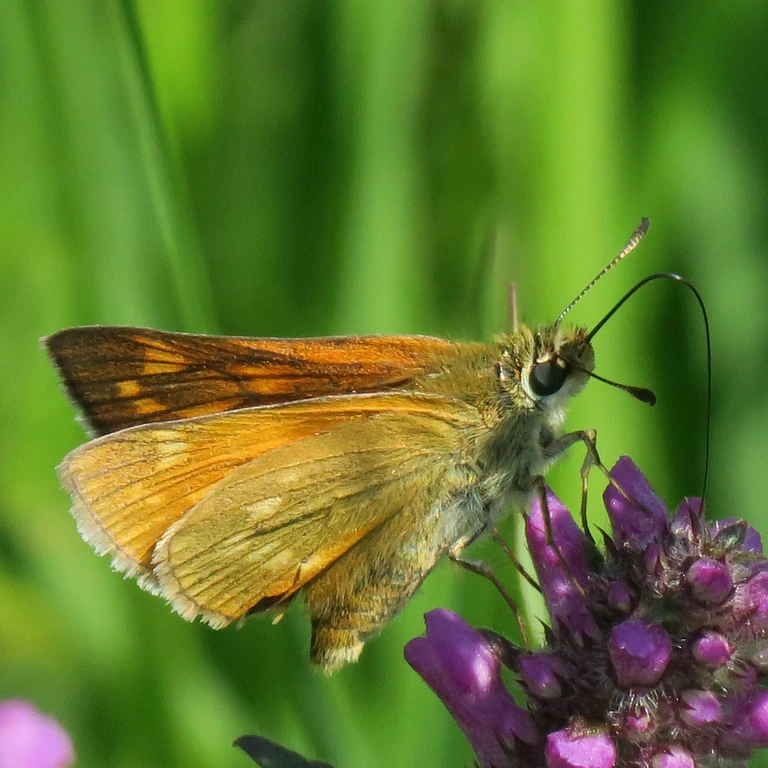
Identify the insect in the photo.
Ochlodes sylvanus (also Ochlodes venata)
